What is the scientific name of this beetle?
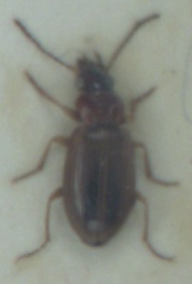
Dicheirotrichus placidus
